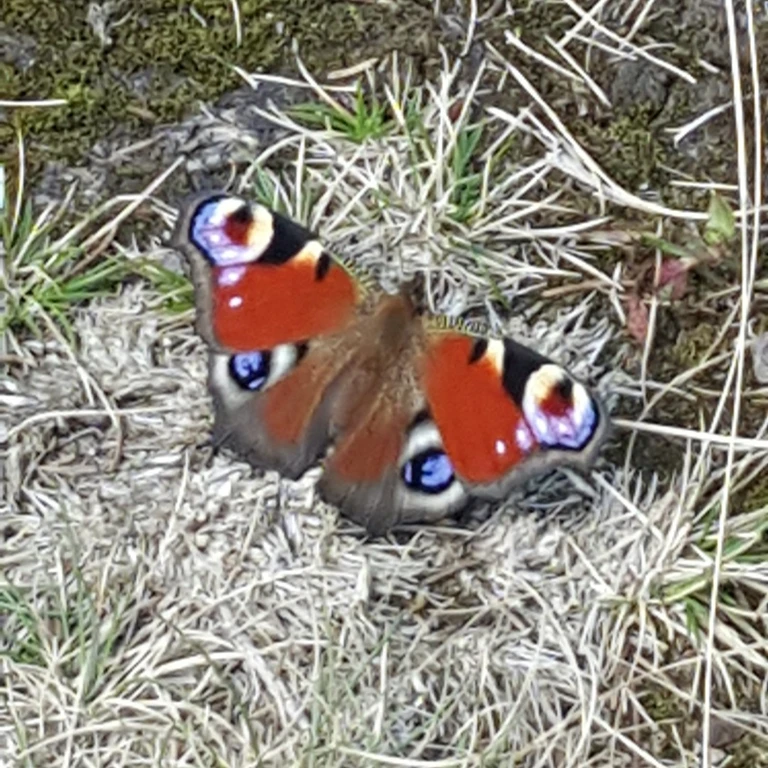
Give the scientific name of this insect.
Aglais io
